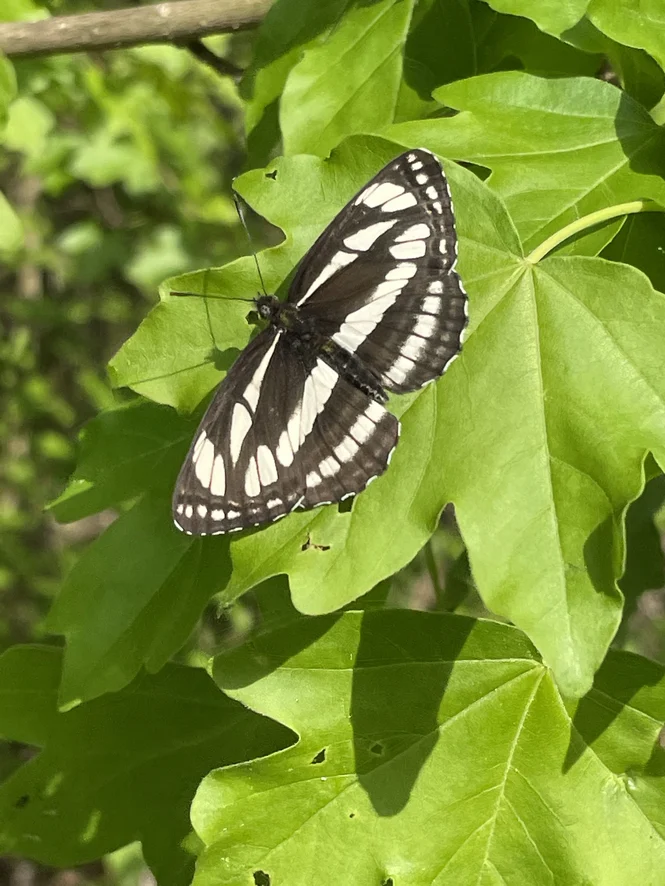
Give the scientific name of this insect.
Neptis sappho
